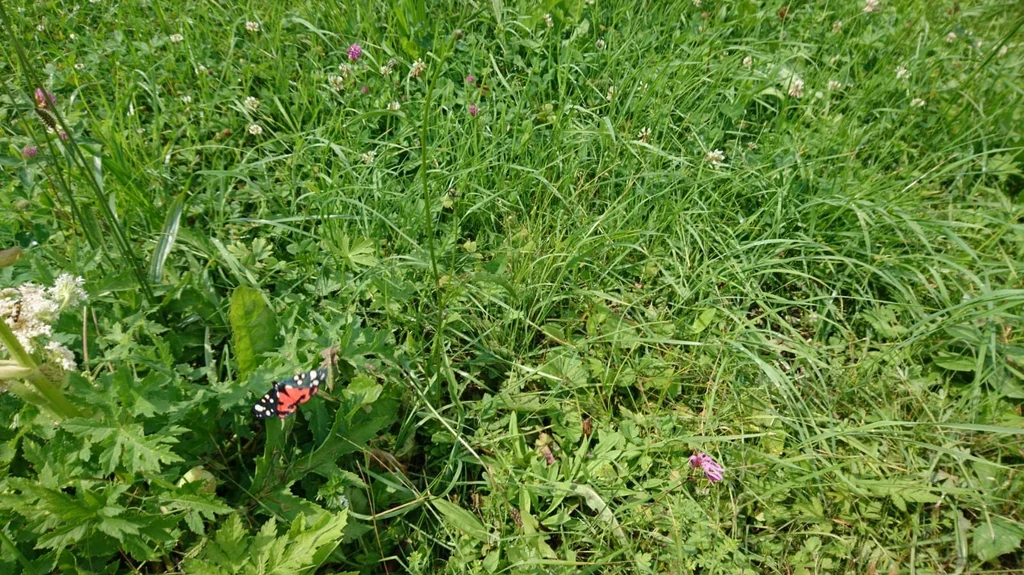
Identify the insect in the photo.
Callimorpha dominula
